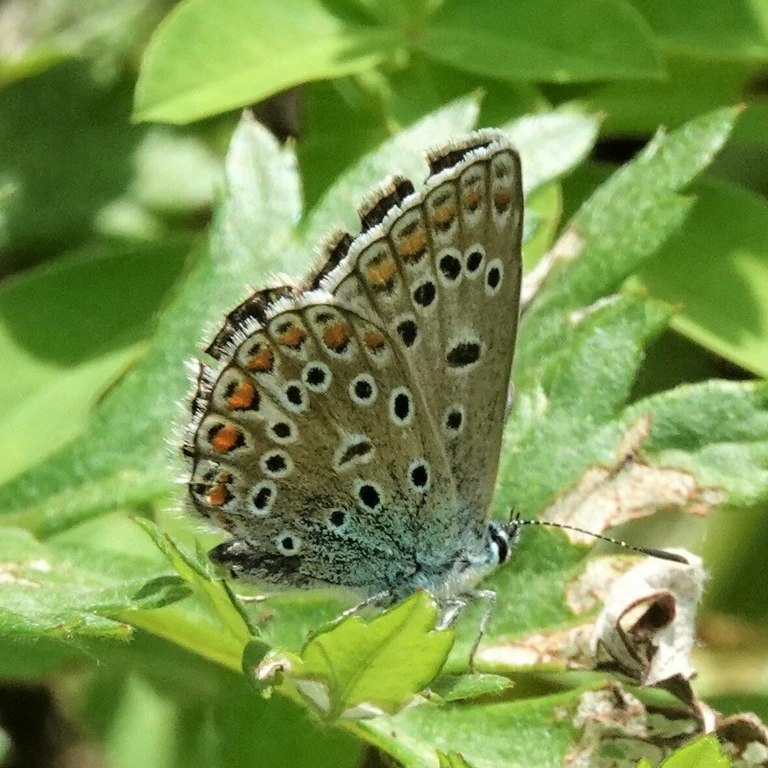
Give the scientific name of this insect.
Polyommatus icarus
